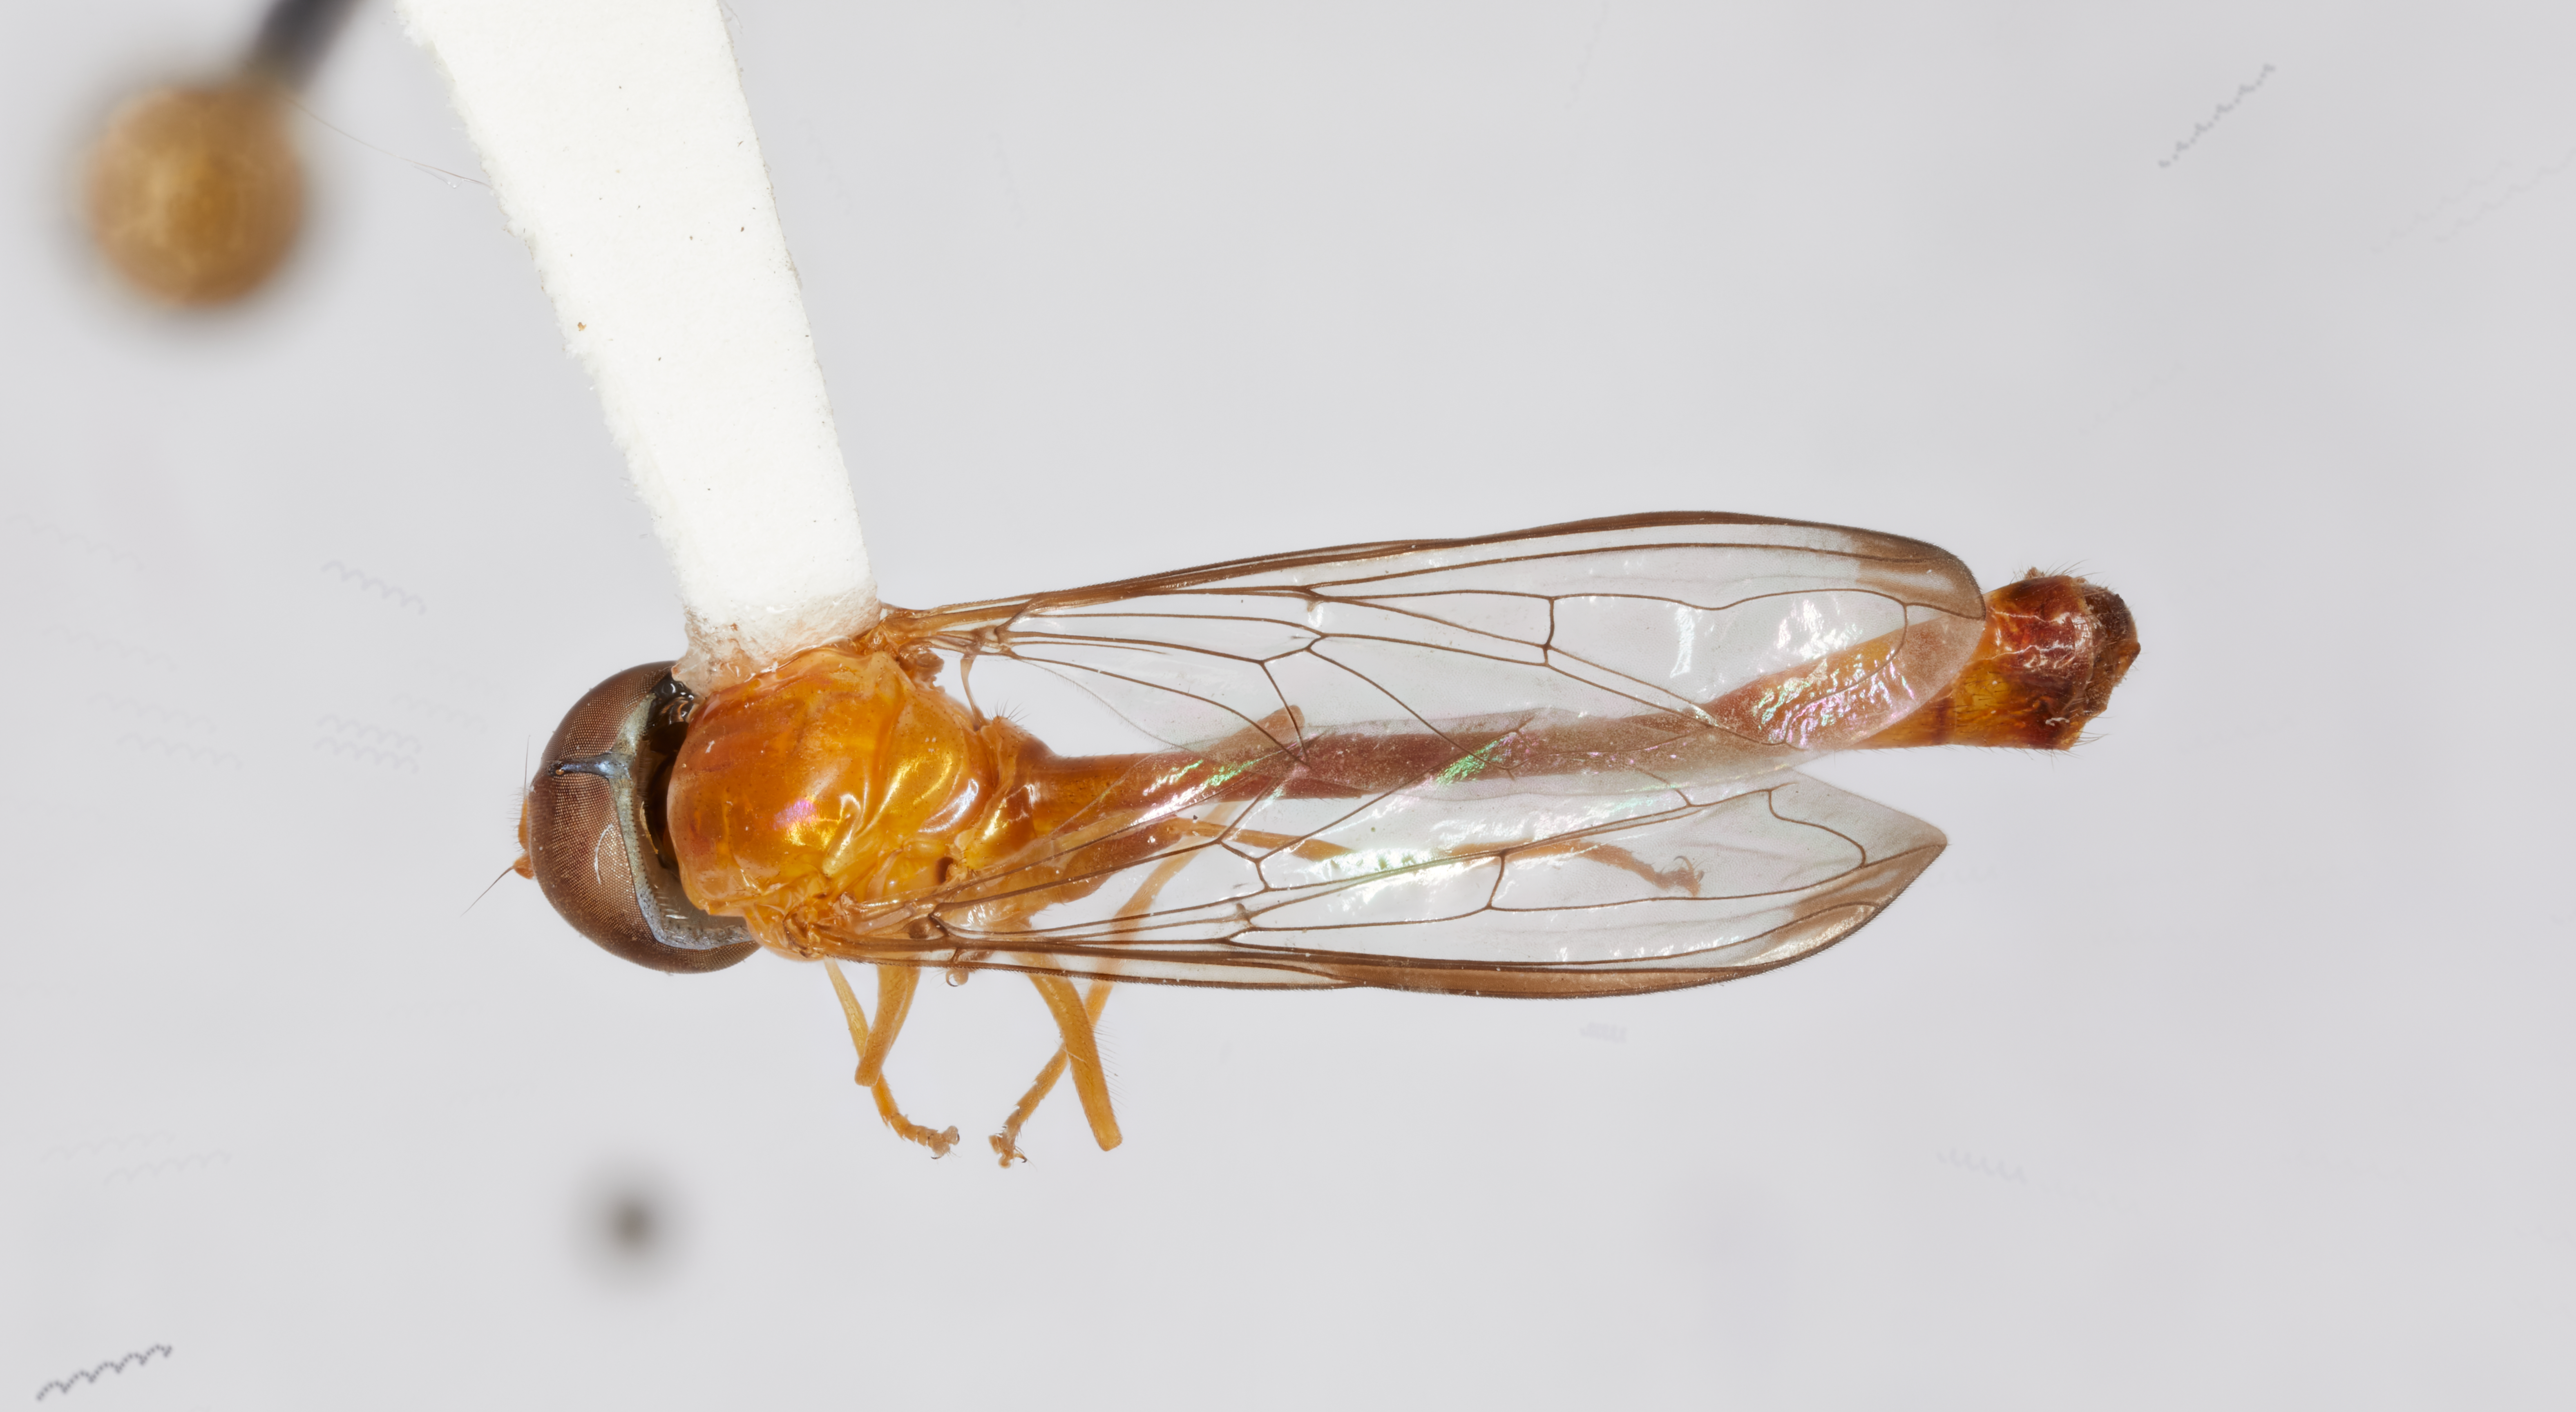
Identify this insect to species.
Ocyptamus ferrugineus
